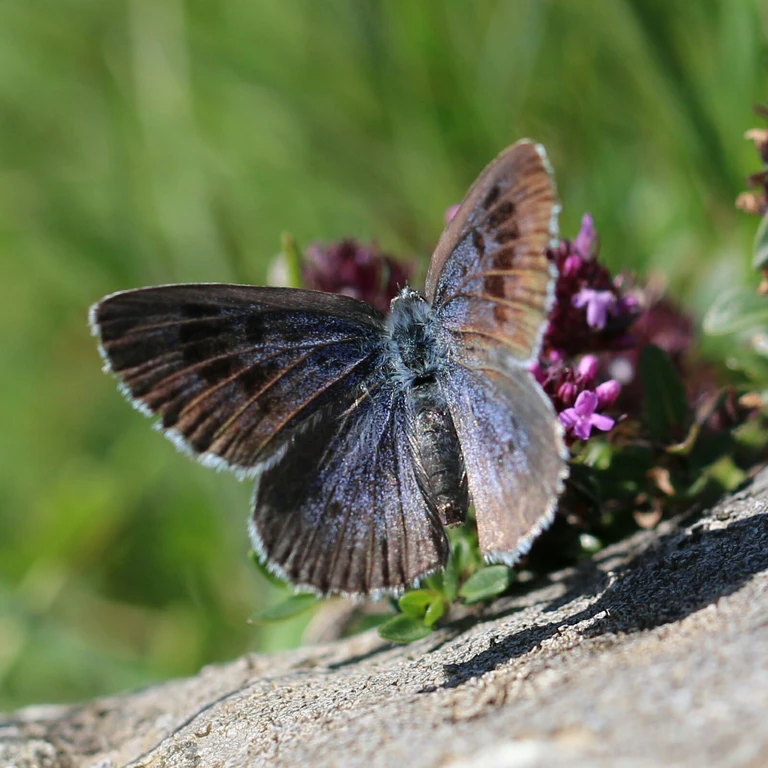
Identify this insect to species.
Phengaris arion (also Maculinea arion)
